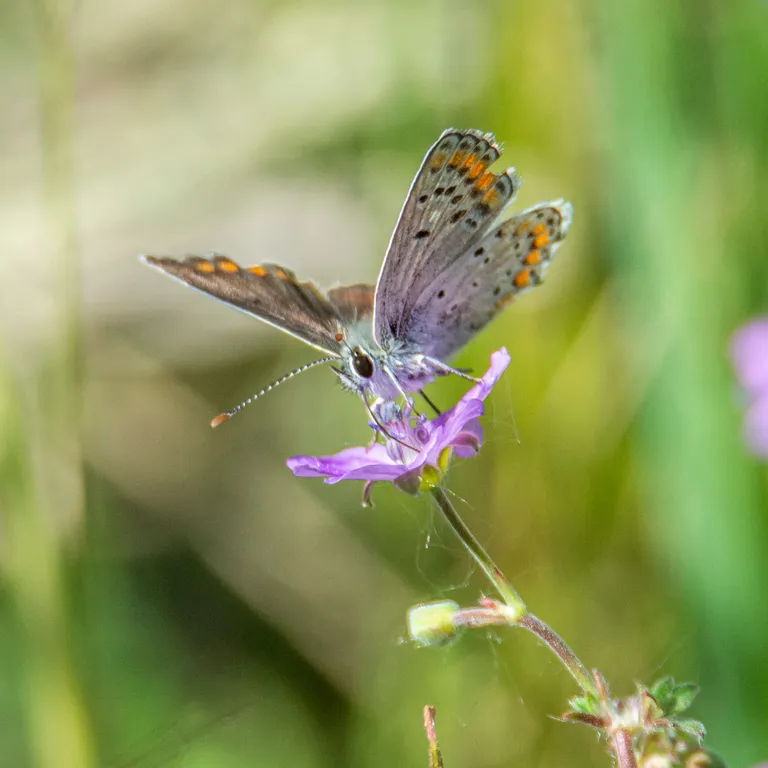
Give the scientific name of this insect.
Aricia agestis/artaxerxes
